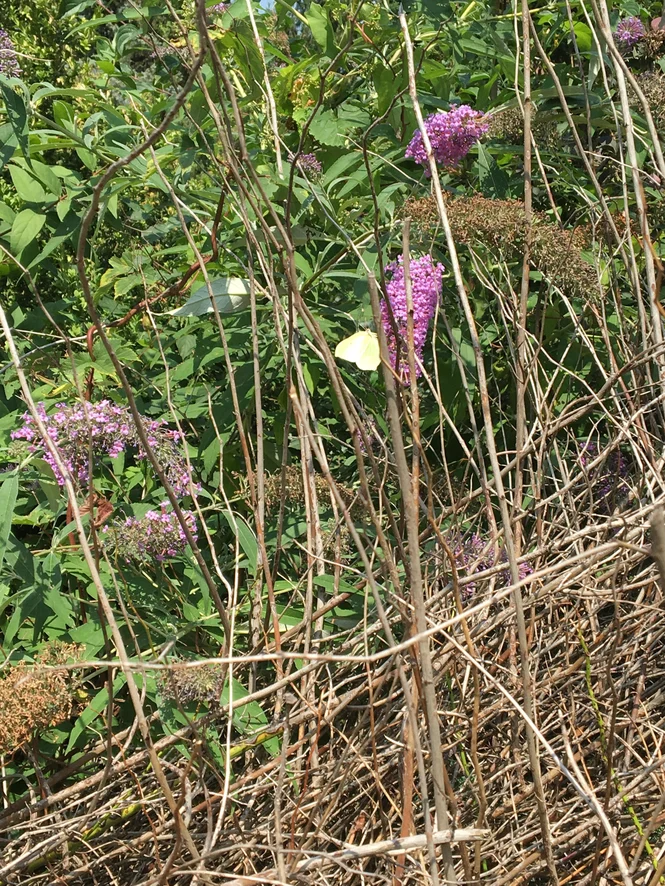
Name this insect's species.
Gonepteryx rhamni
